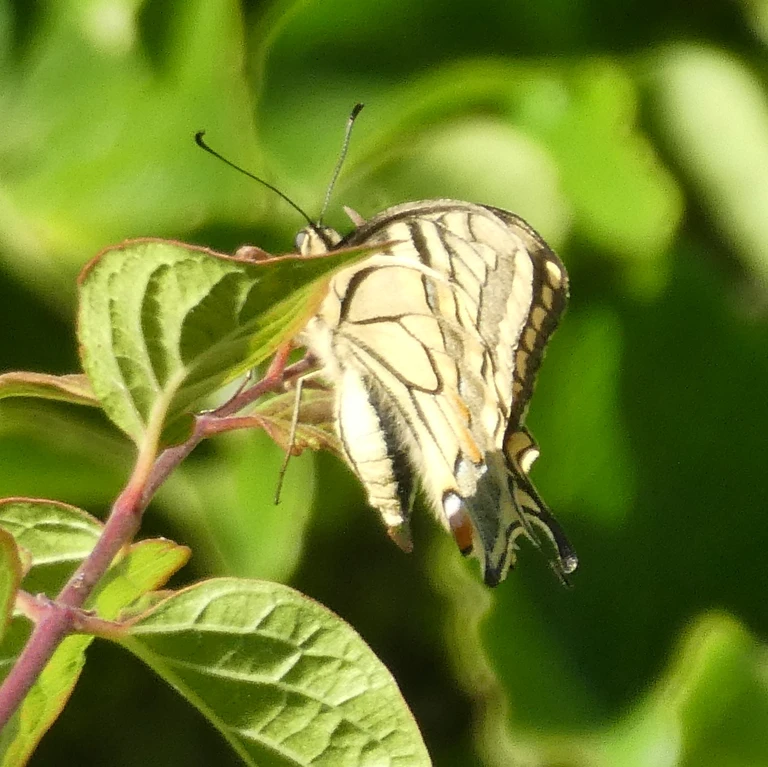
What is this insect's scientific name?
Papilio machaon
